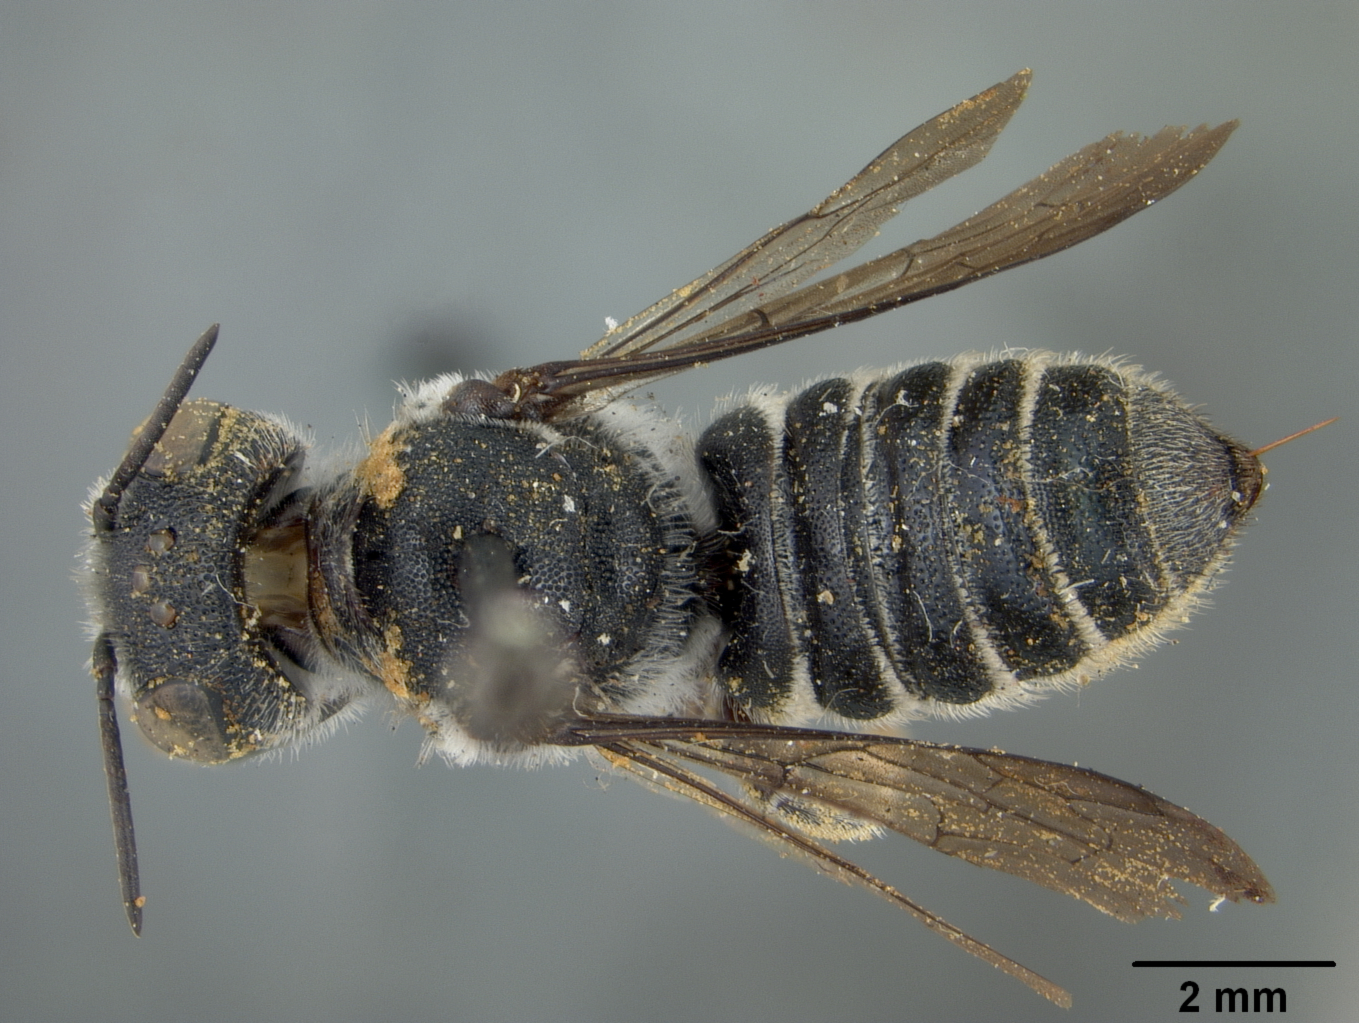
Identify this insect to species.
Oligotropus wilmingtoni
